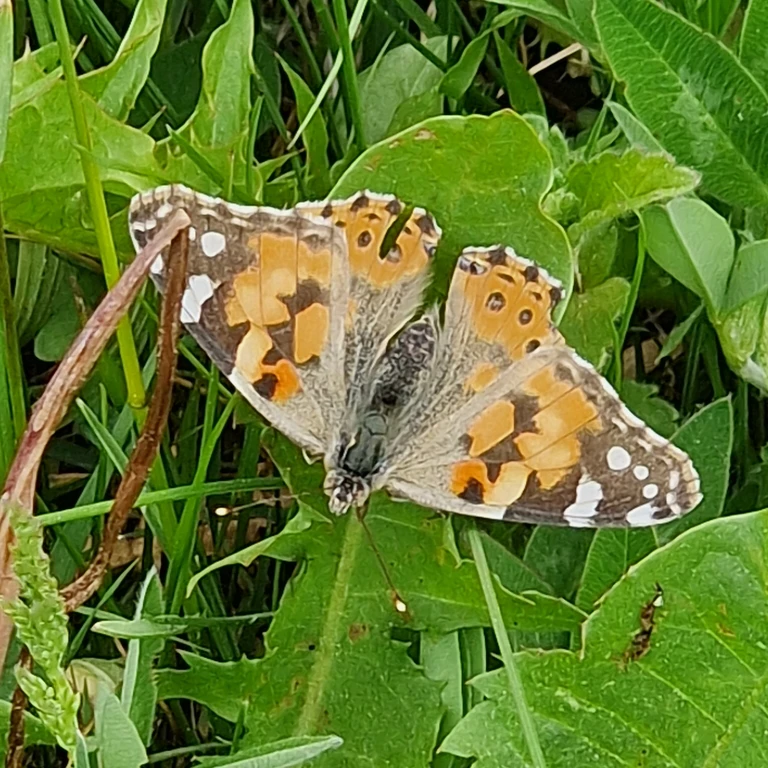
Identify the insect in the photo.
Vanessa cardui
